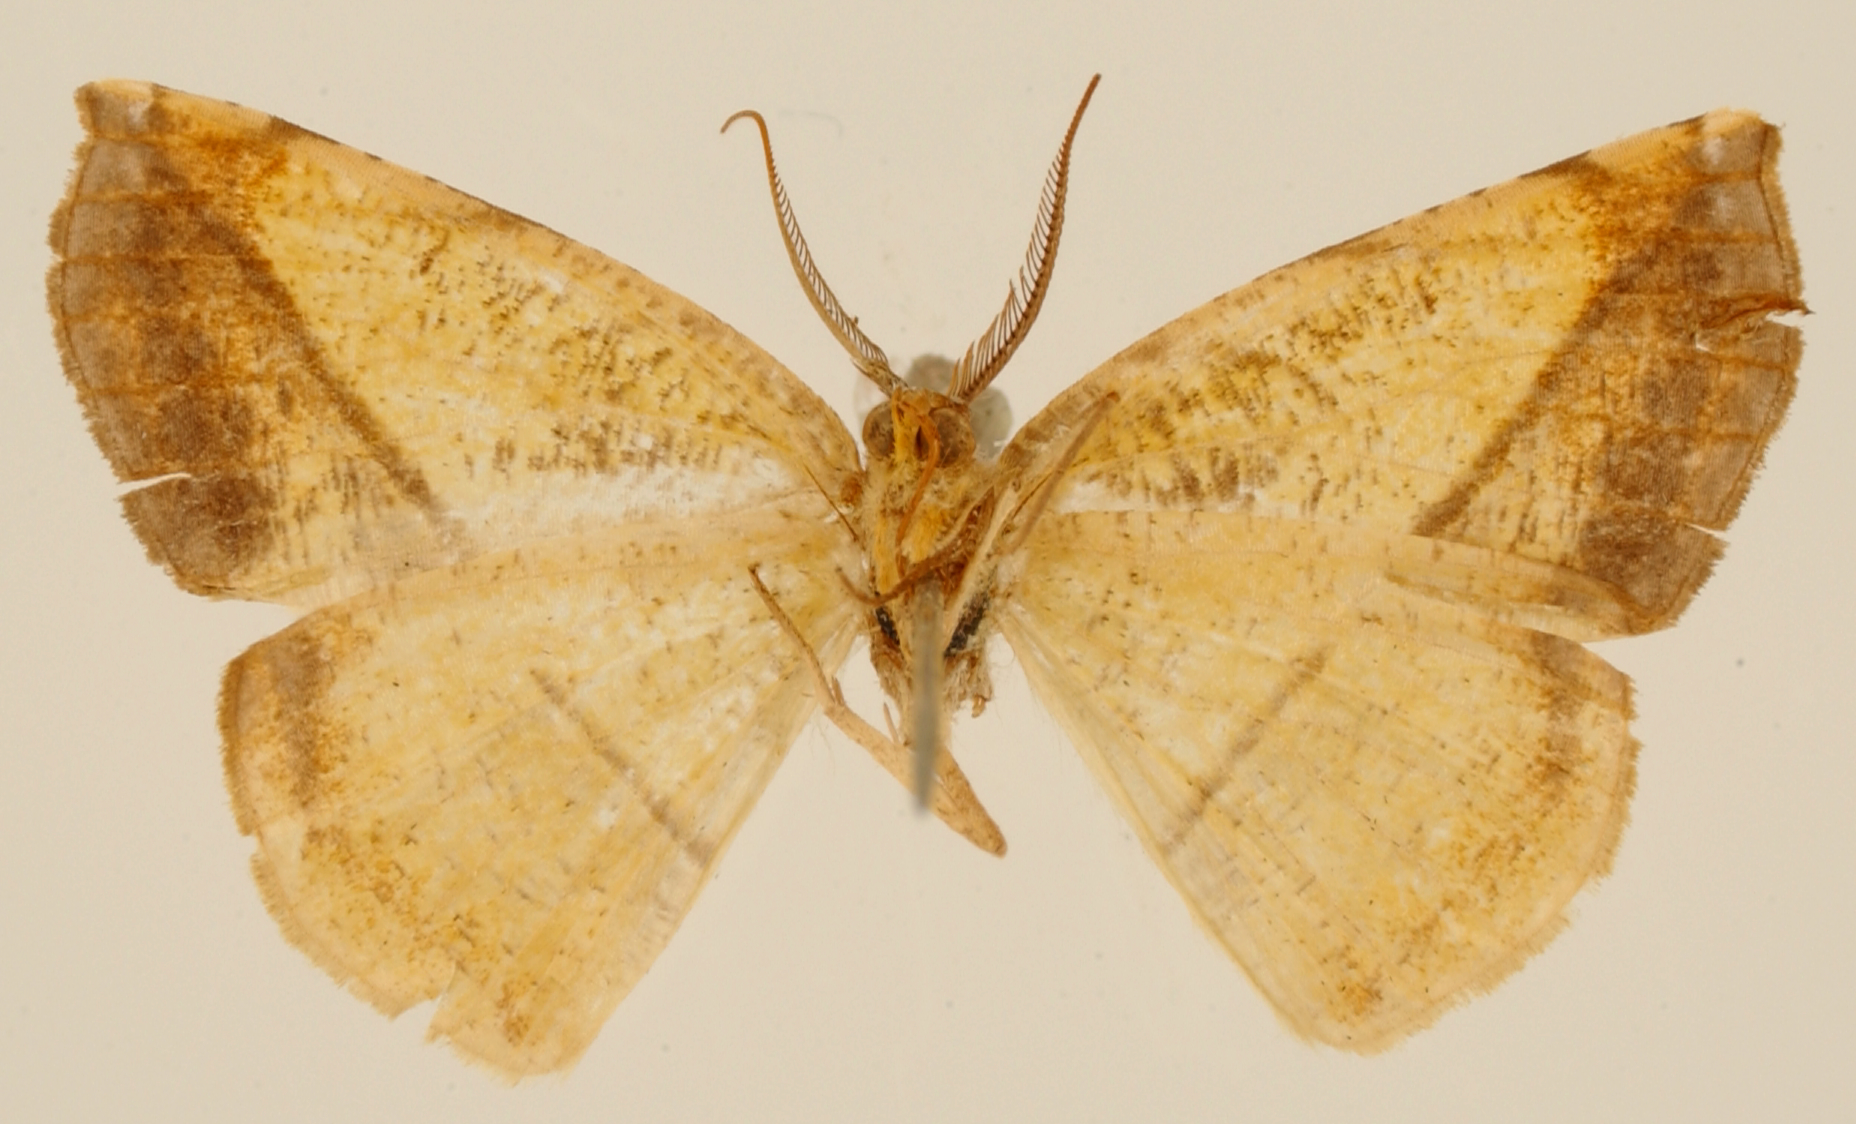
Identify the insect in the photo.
Hygrochroma viola
